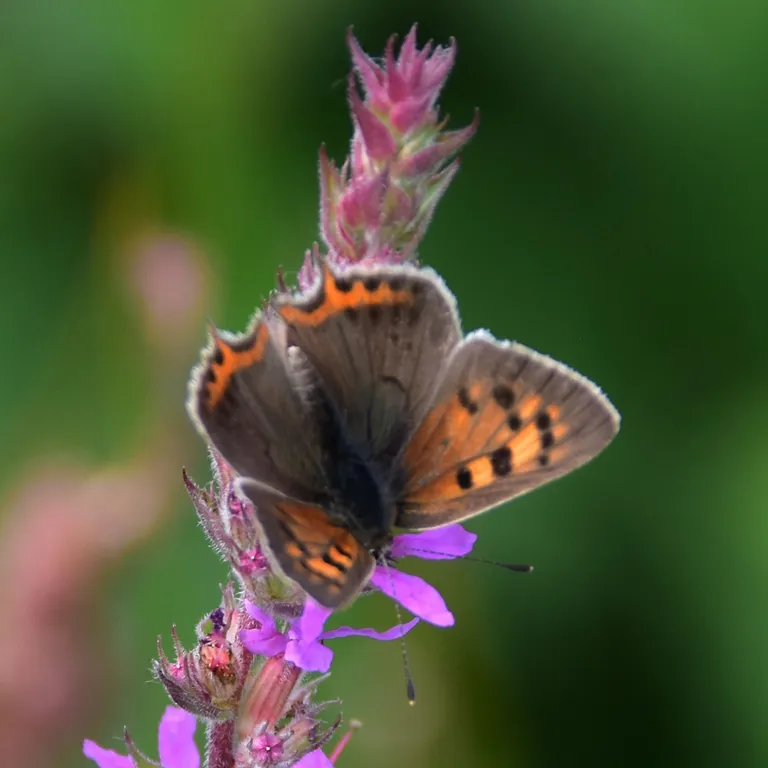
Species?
Lycaena phlaeas
